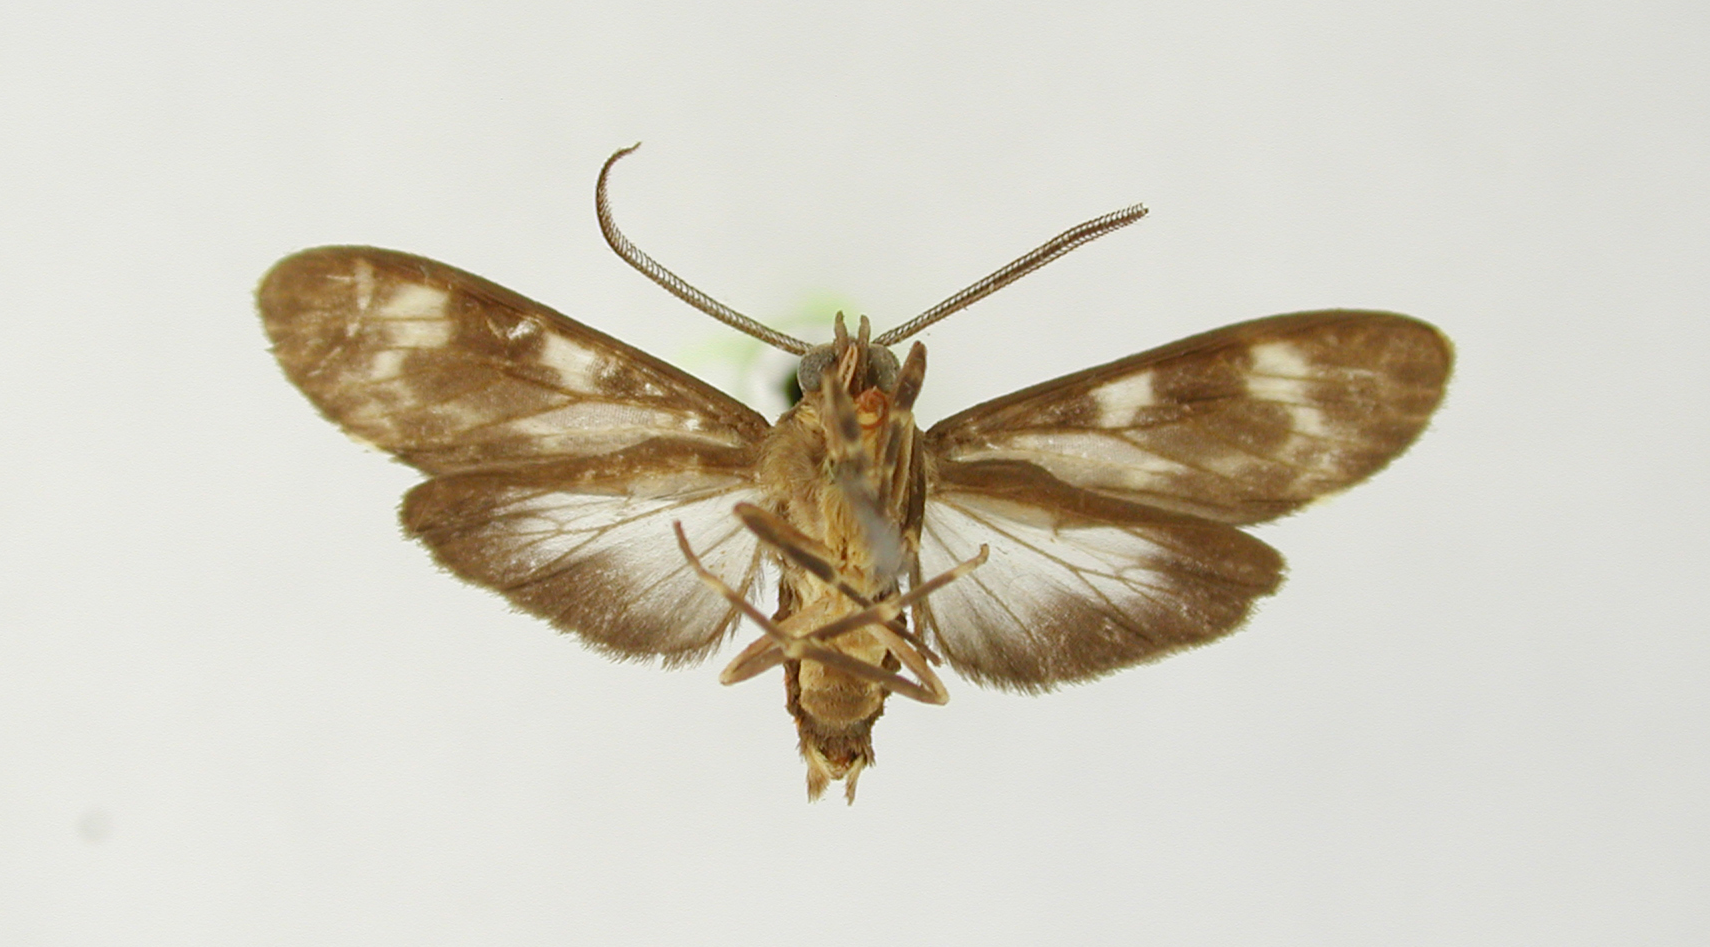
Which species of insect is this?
Eucereon cinctum
